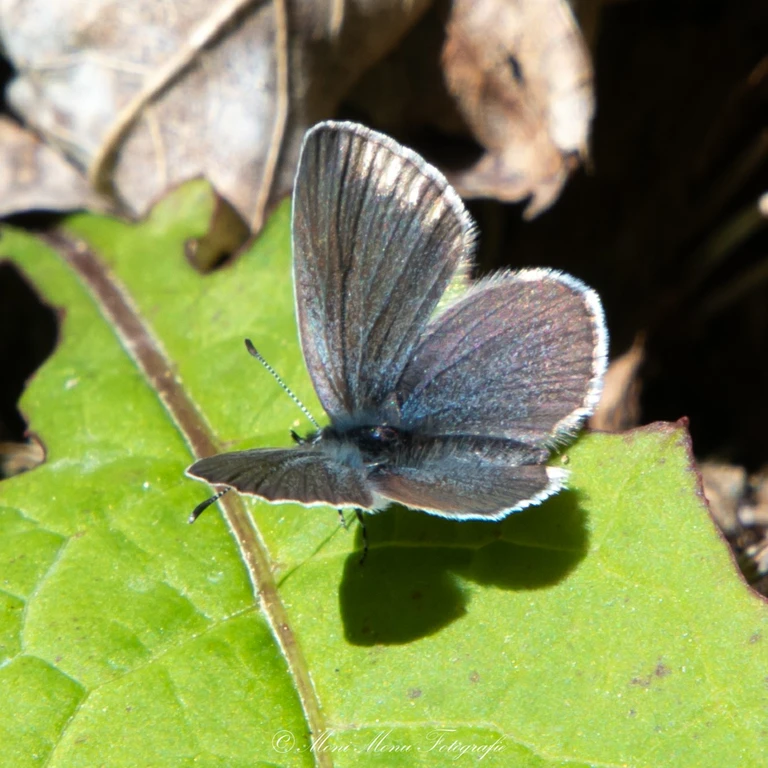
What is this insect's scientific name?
Cupido minimus
